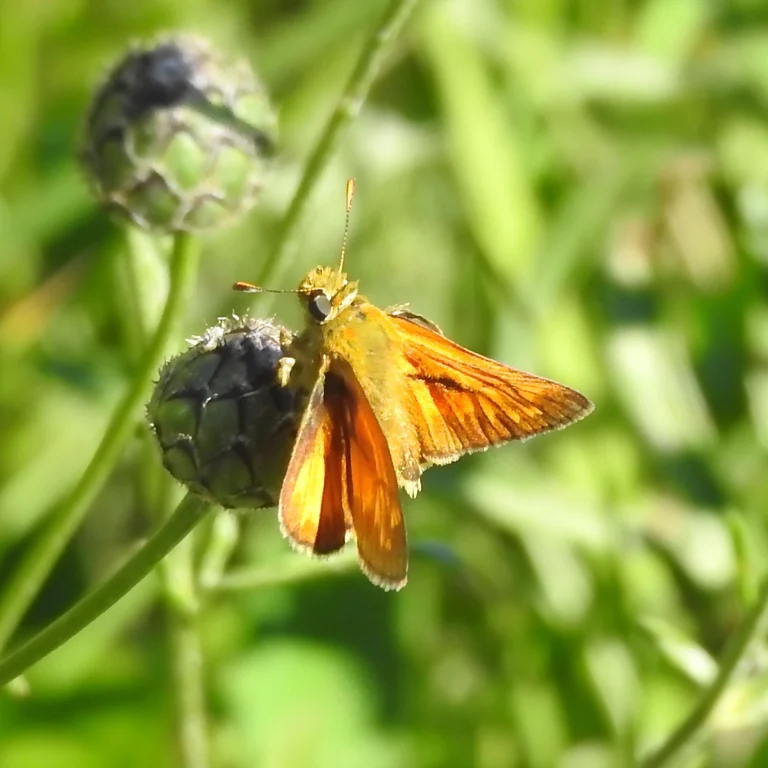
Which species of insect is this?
Ochlodes sylvanus (also Ochlodes venata)
